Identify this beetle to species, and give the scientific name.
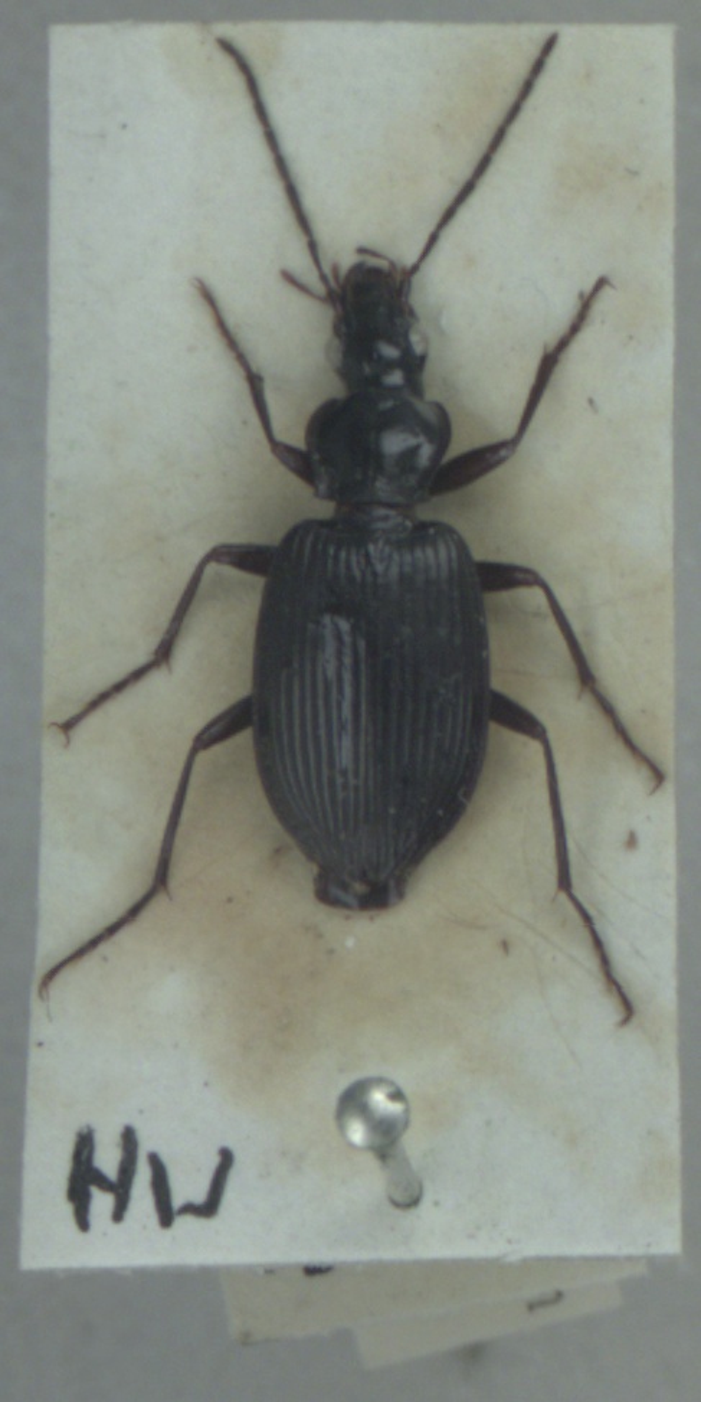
Platynus assimilis
